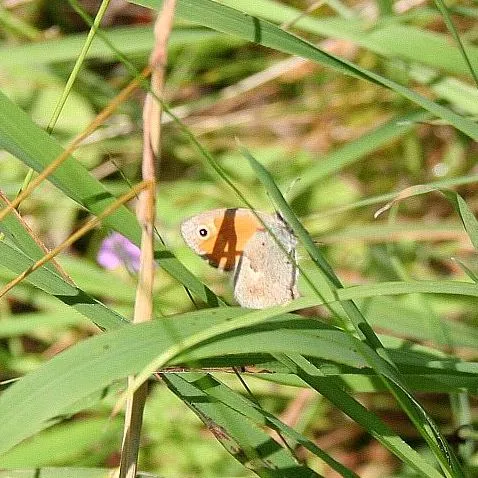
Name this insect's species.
Coenonympha pamphilus
